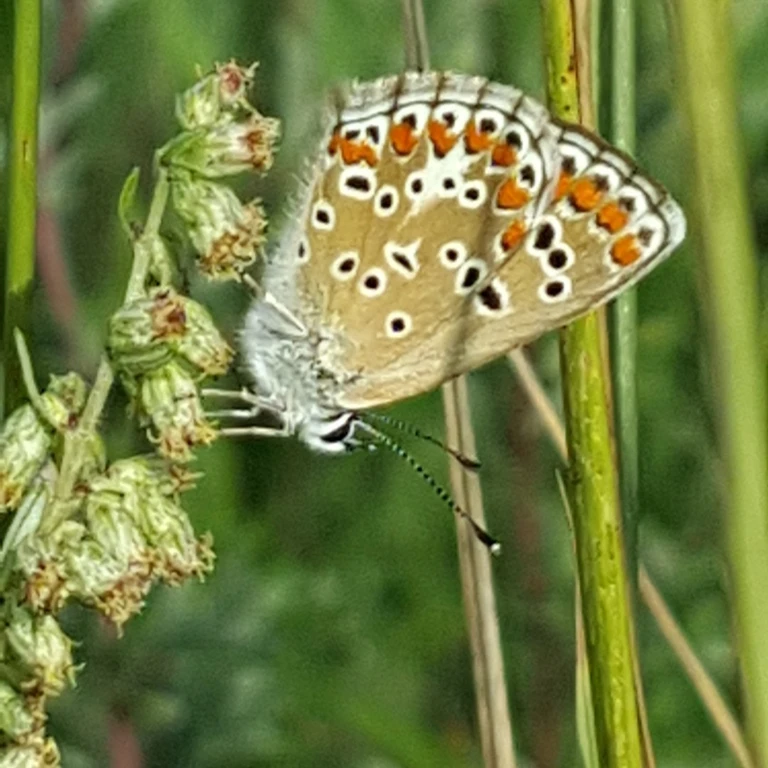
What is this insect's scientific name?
Polyommatus icarus
